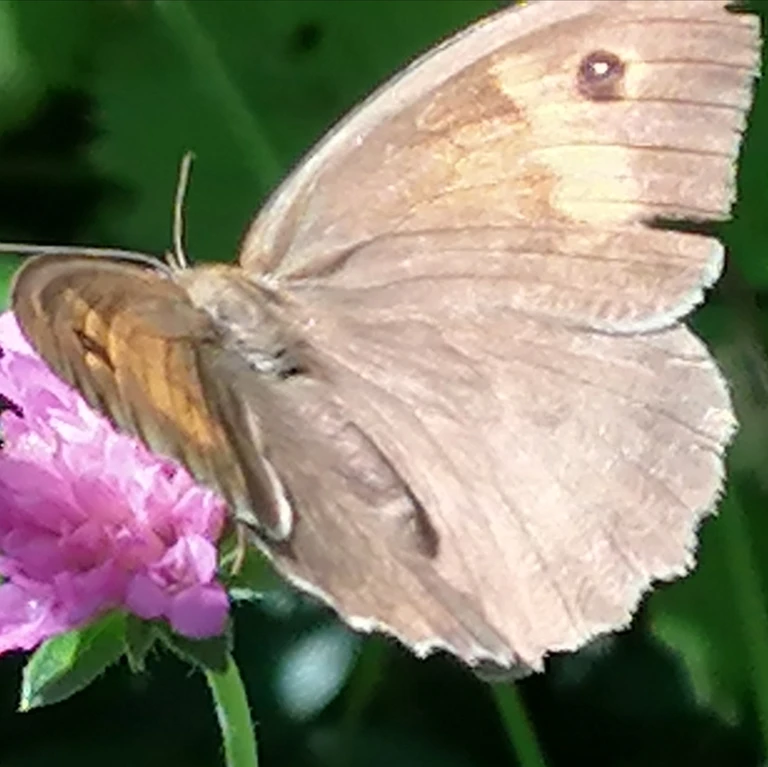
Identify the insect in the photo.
Maniola jurtina
